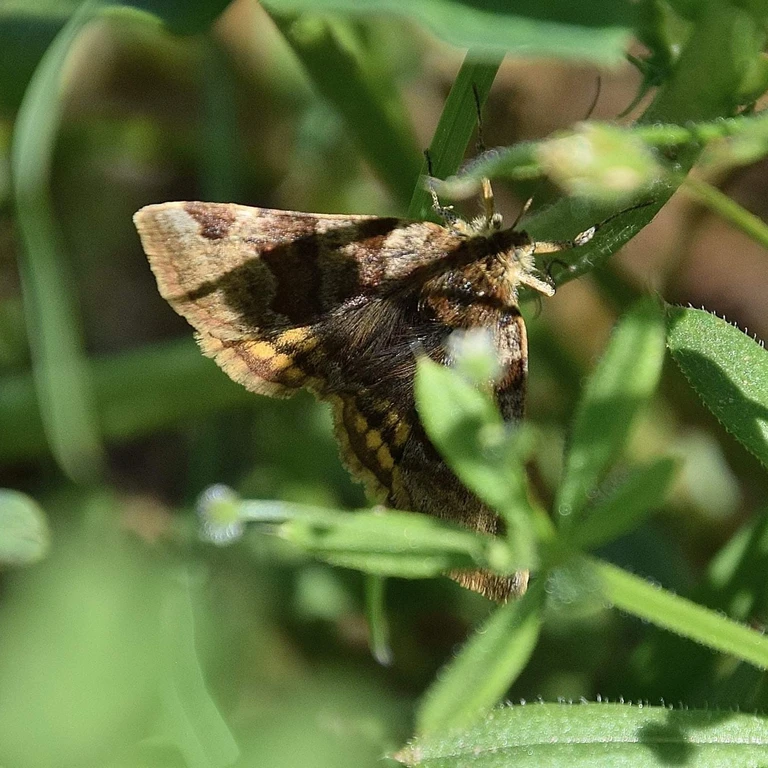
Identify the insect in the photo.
Euclidia glyphica
